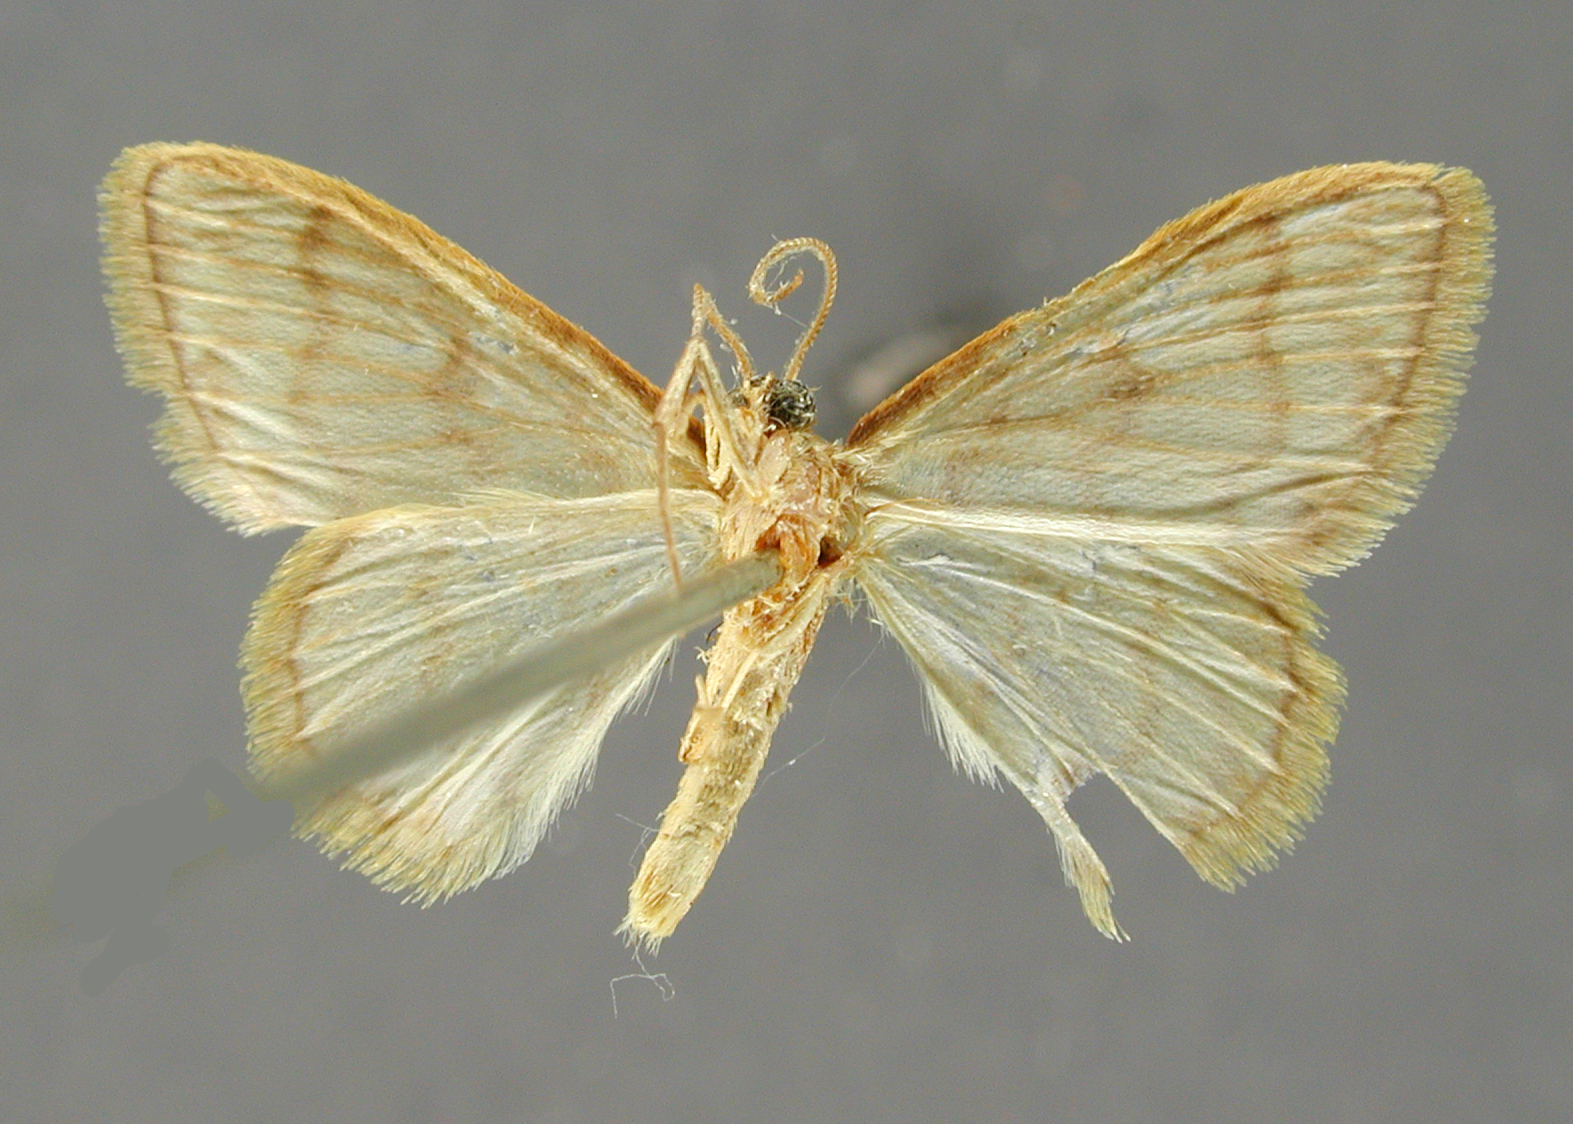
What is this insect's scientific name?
Eois macouma
